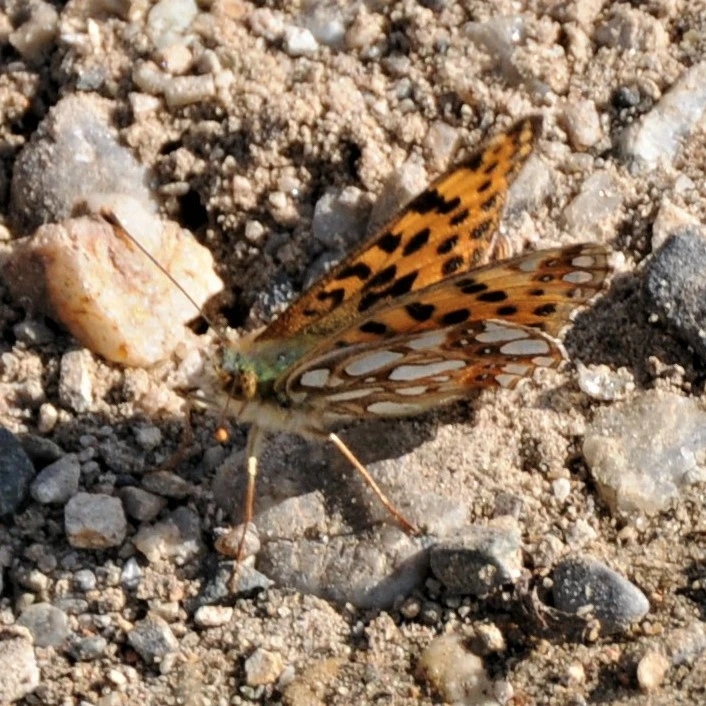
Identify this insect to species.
Issoria lathonia
